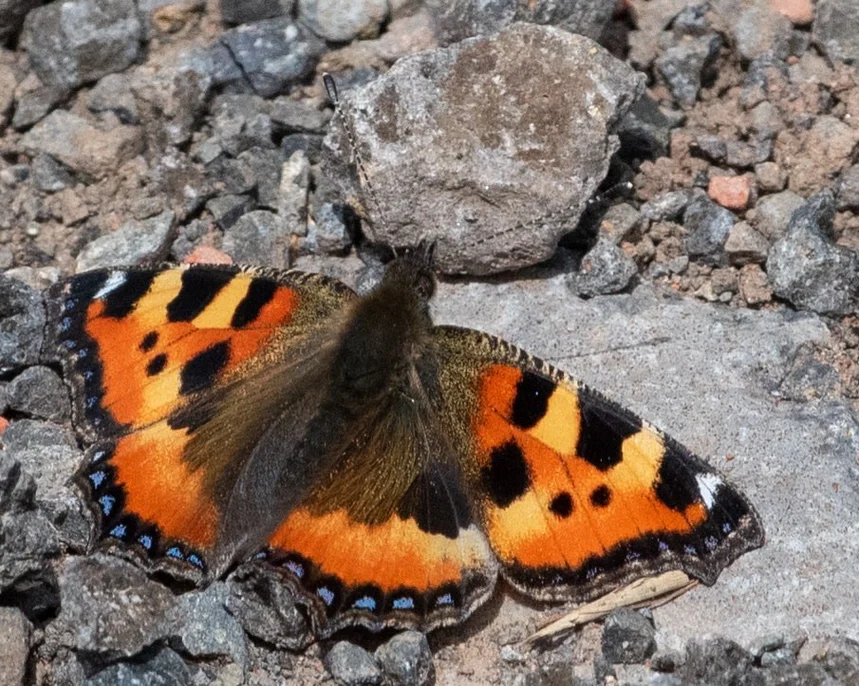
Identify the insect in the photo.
Aglais urticae
